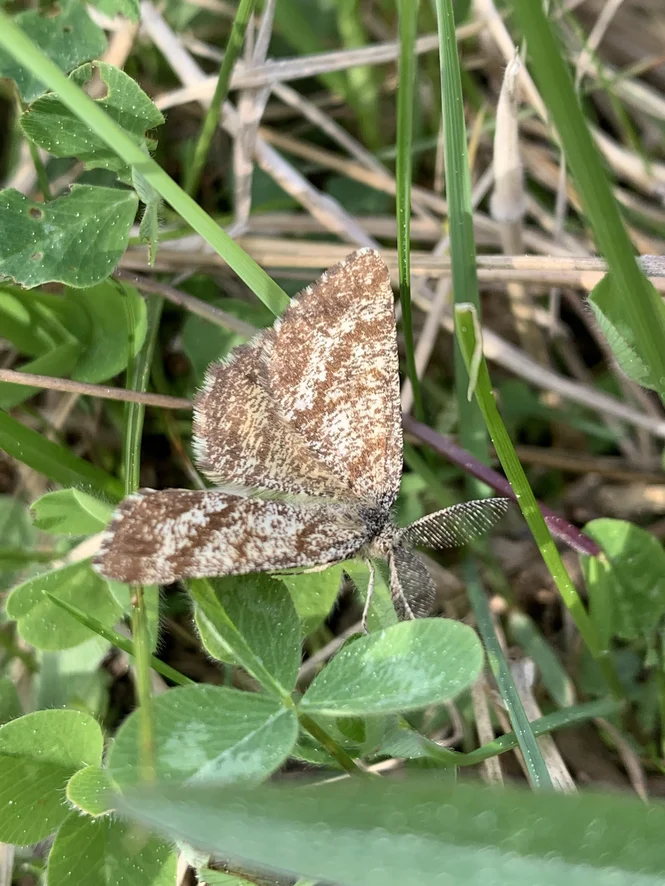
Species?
Ematurga atomaria
